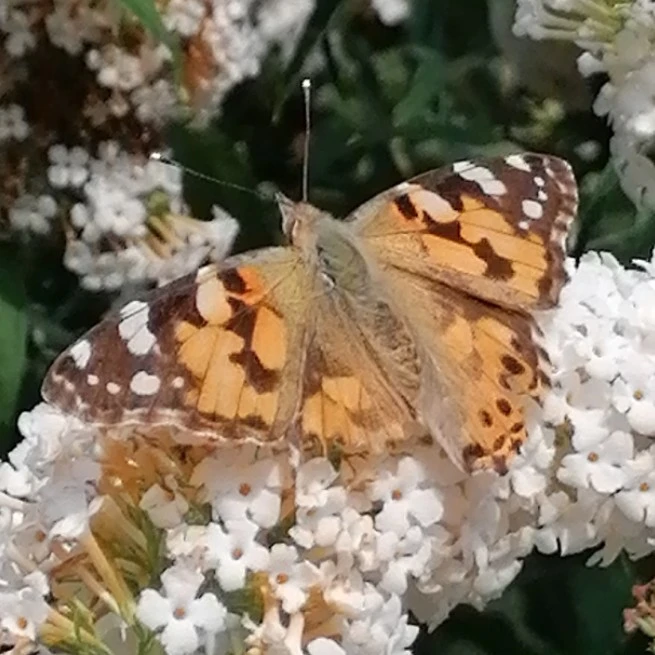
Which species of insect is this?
Vanessa cardui
